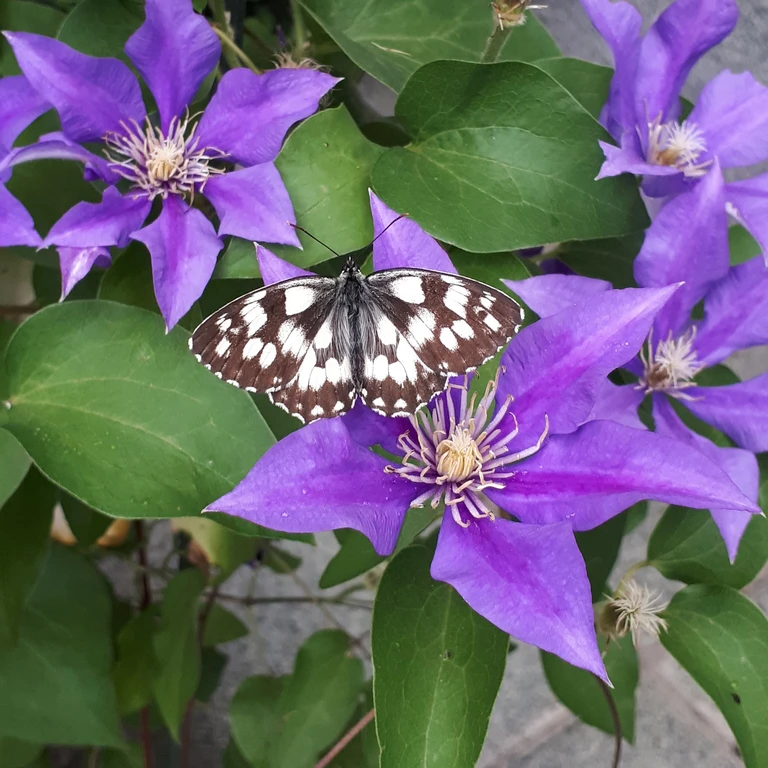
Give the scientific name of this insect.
Melanargia galathea
